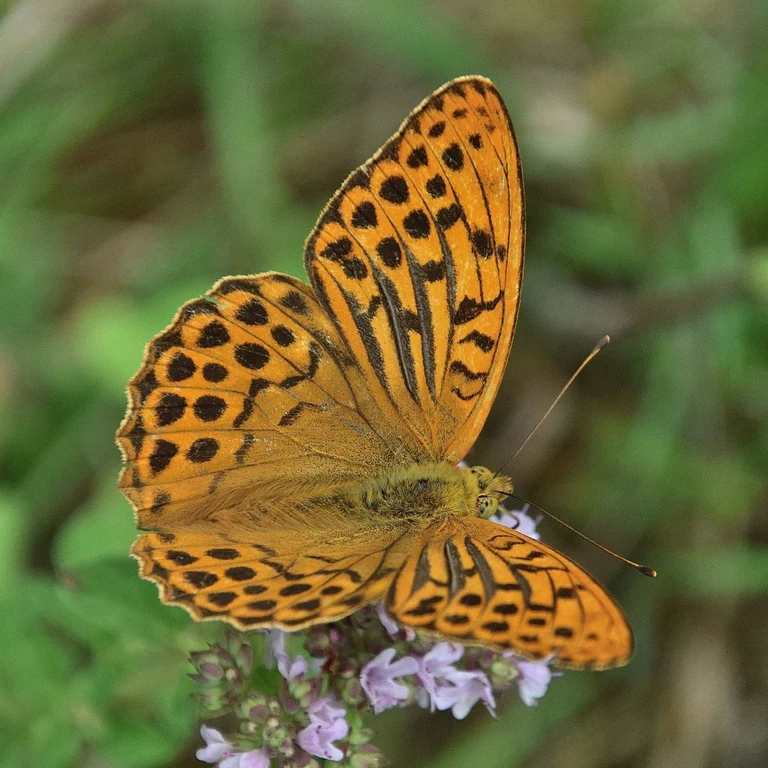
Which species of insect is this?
Argynnis paphia
